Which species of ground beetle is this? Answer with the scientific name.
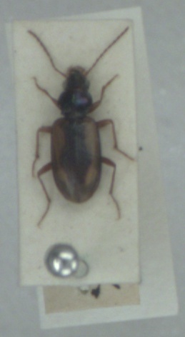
Bembidion maritimum
